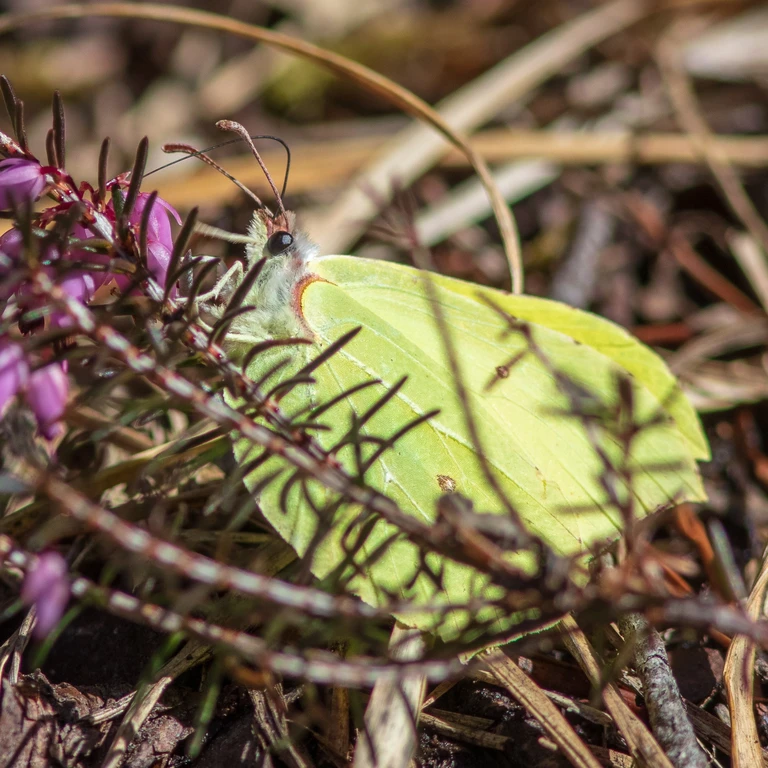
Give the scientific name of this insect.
Gonepteryx rhamni
